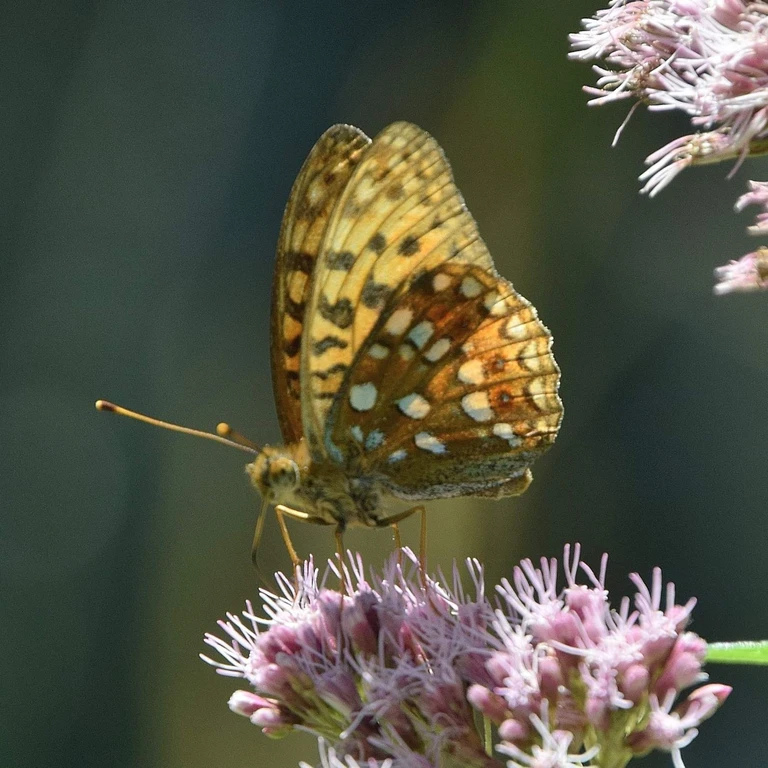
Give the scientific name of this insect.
Fabriciana adippe
